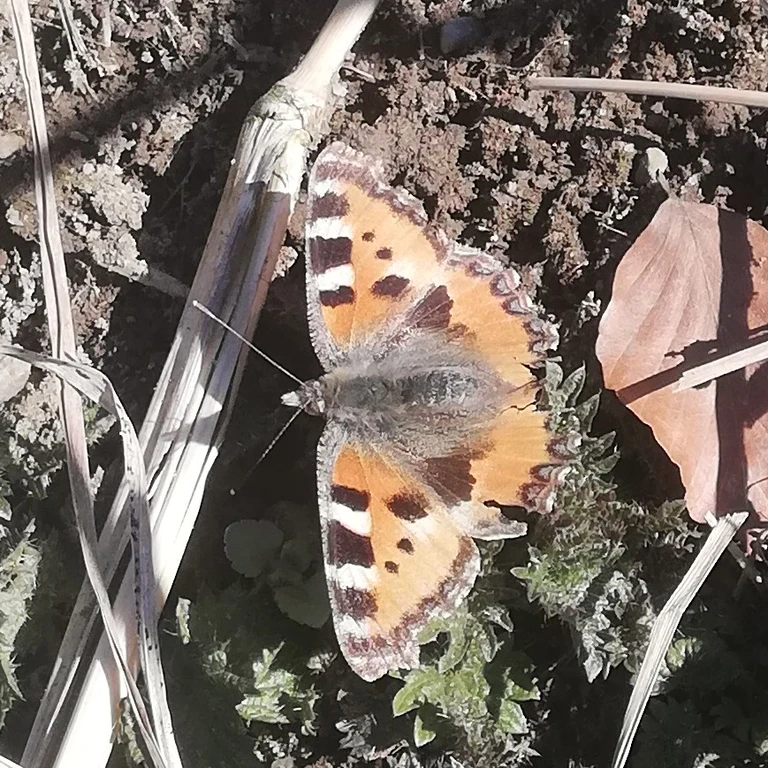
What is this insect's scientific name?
Aglais urticae
